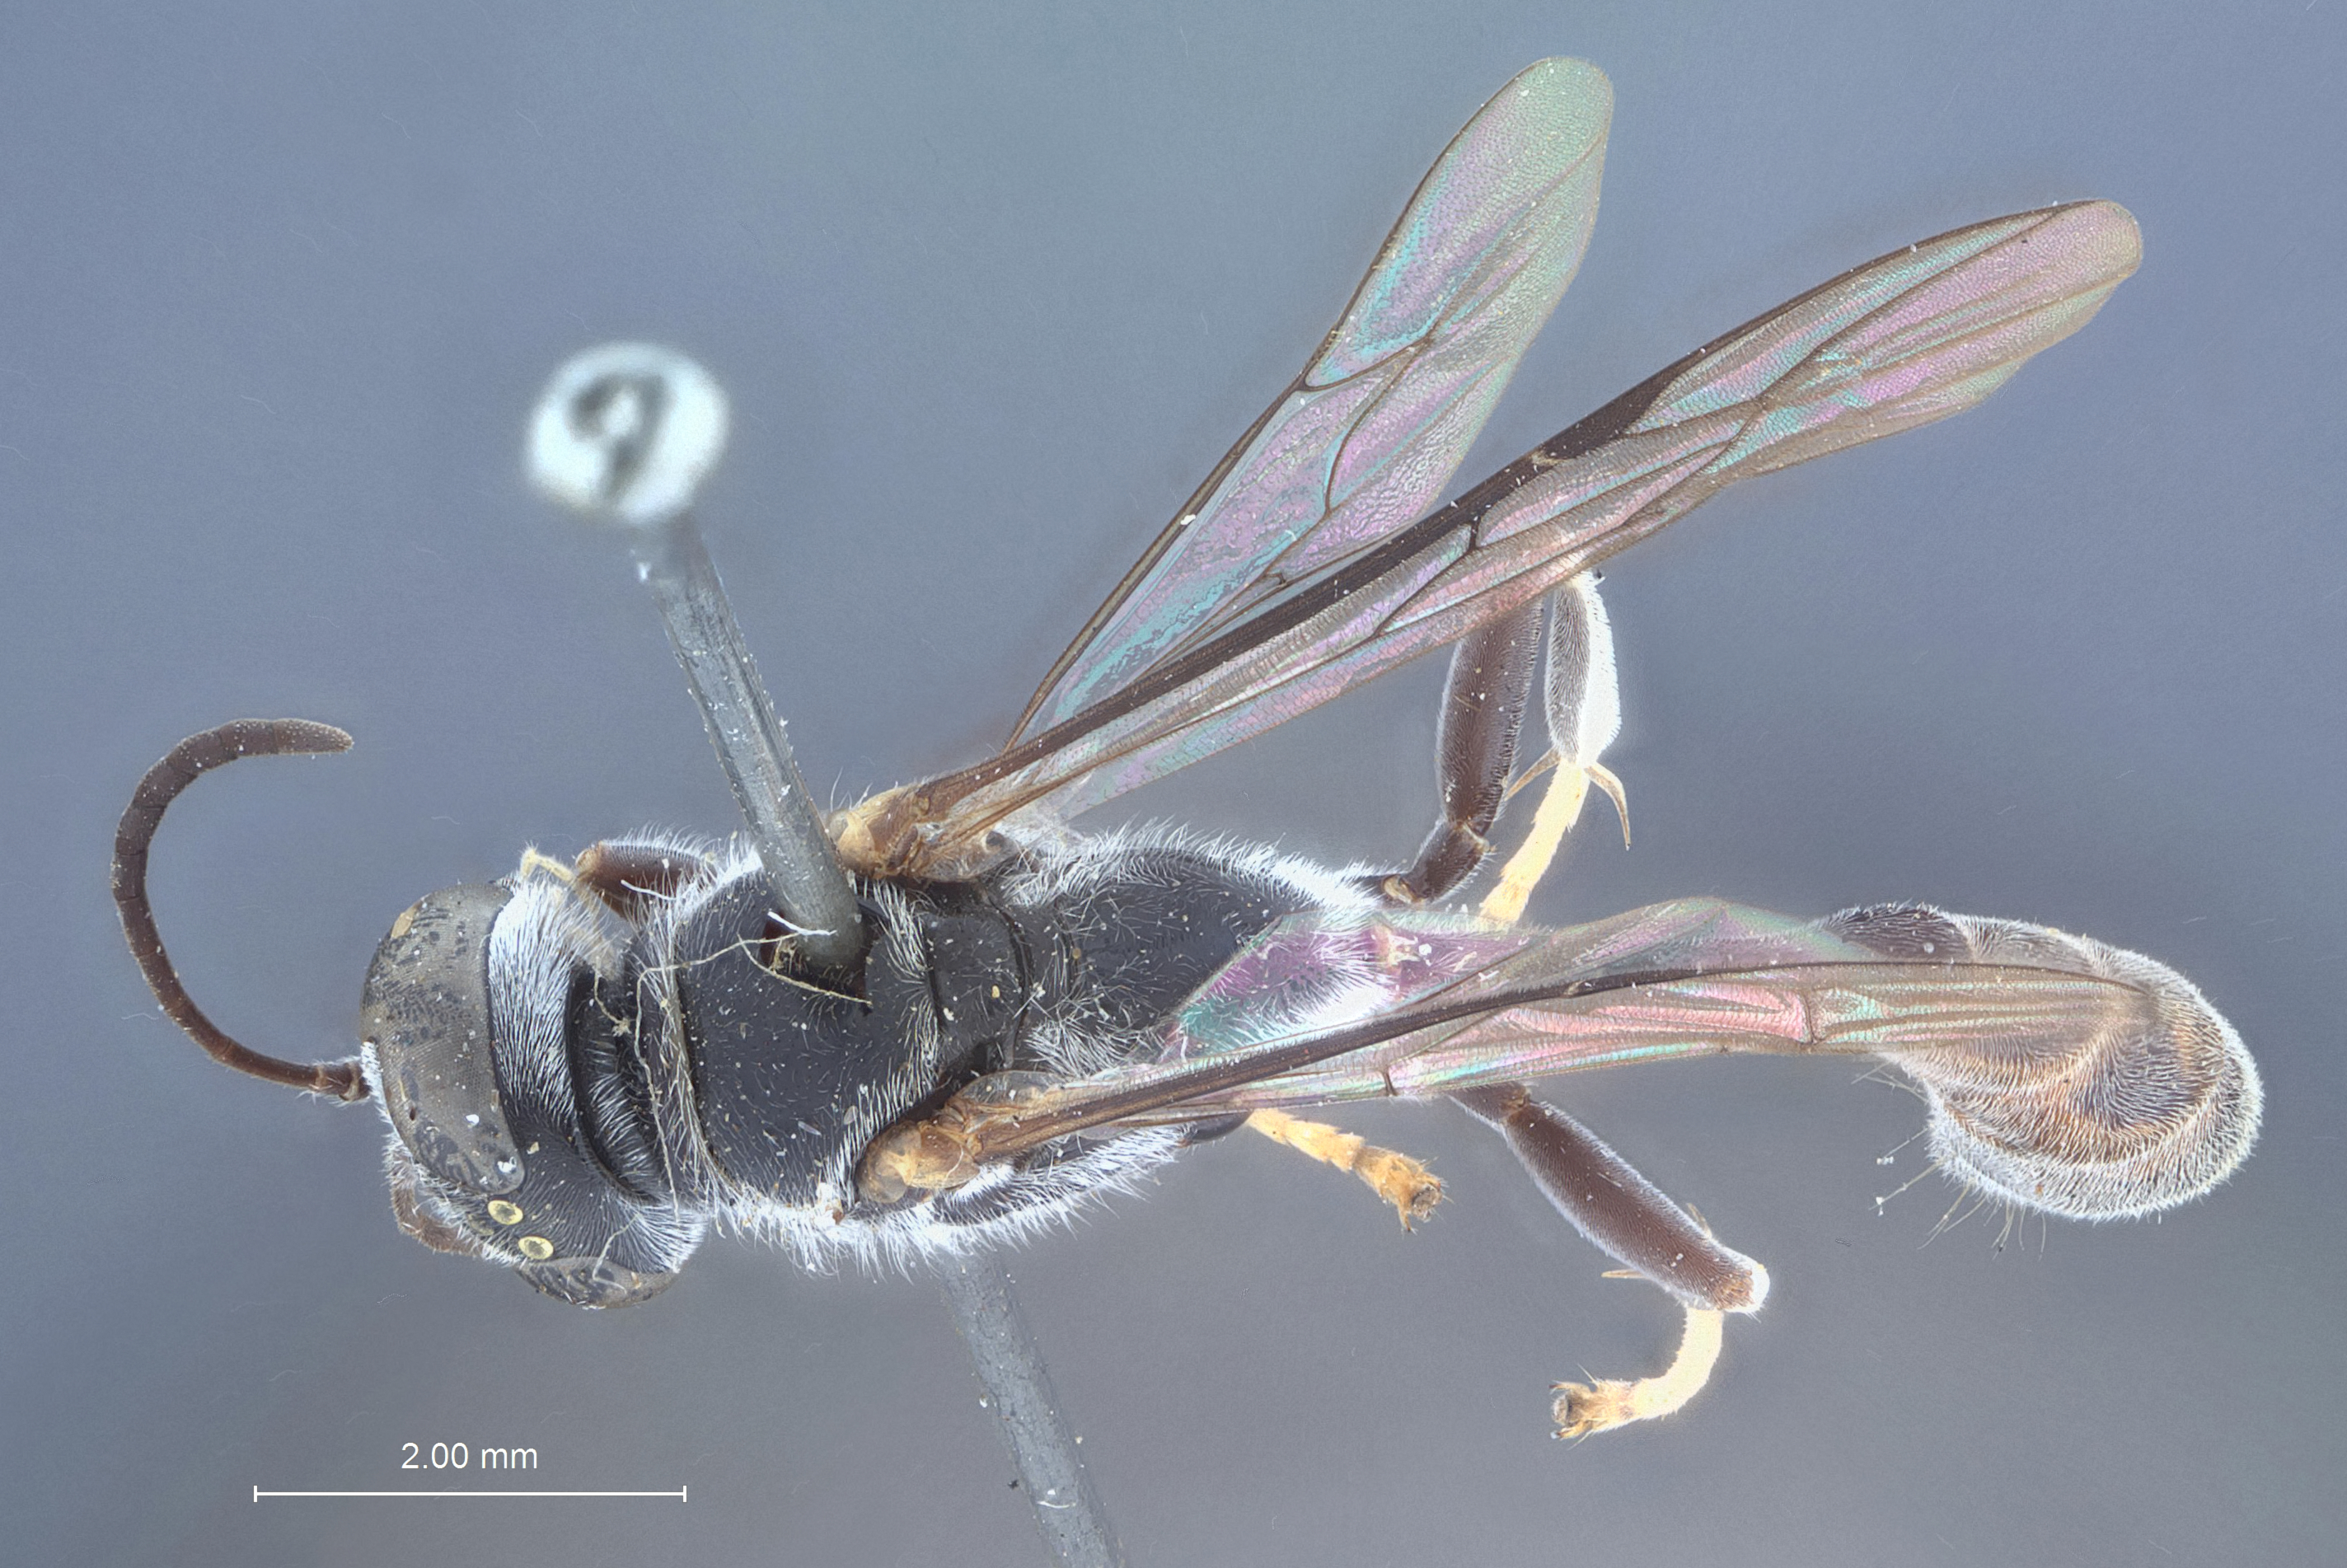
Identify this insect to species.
Trypoxylon banoense
